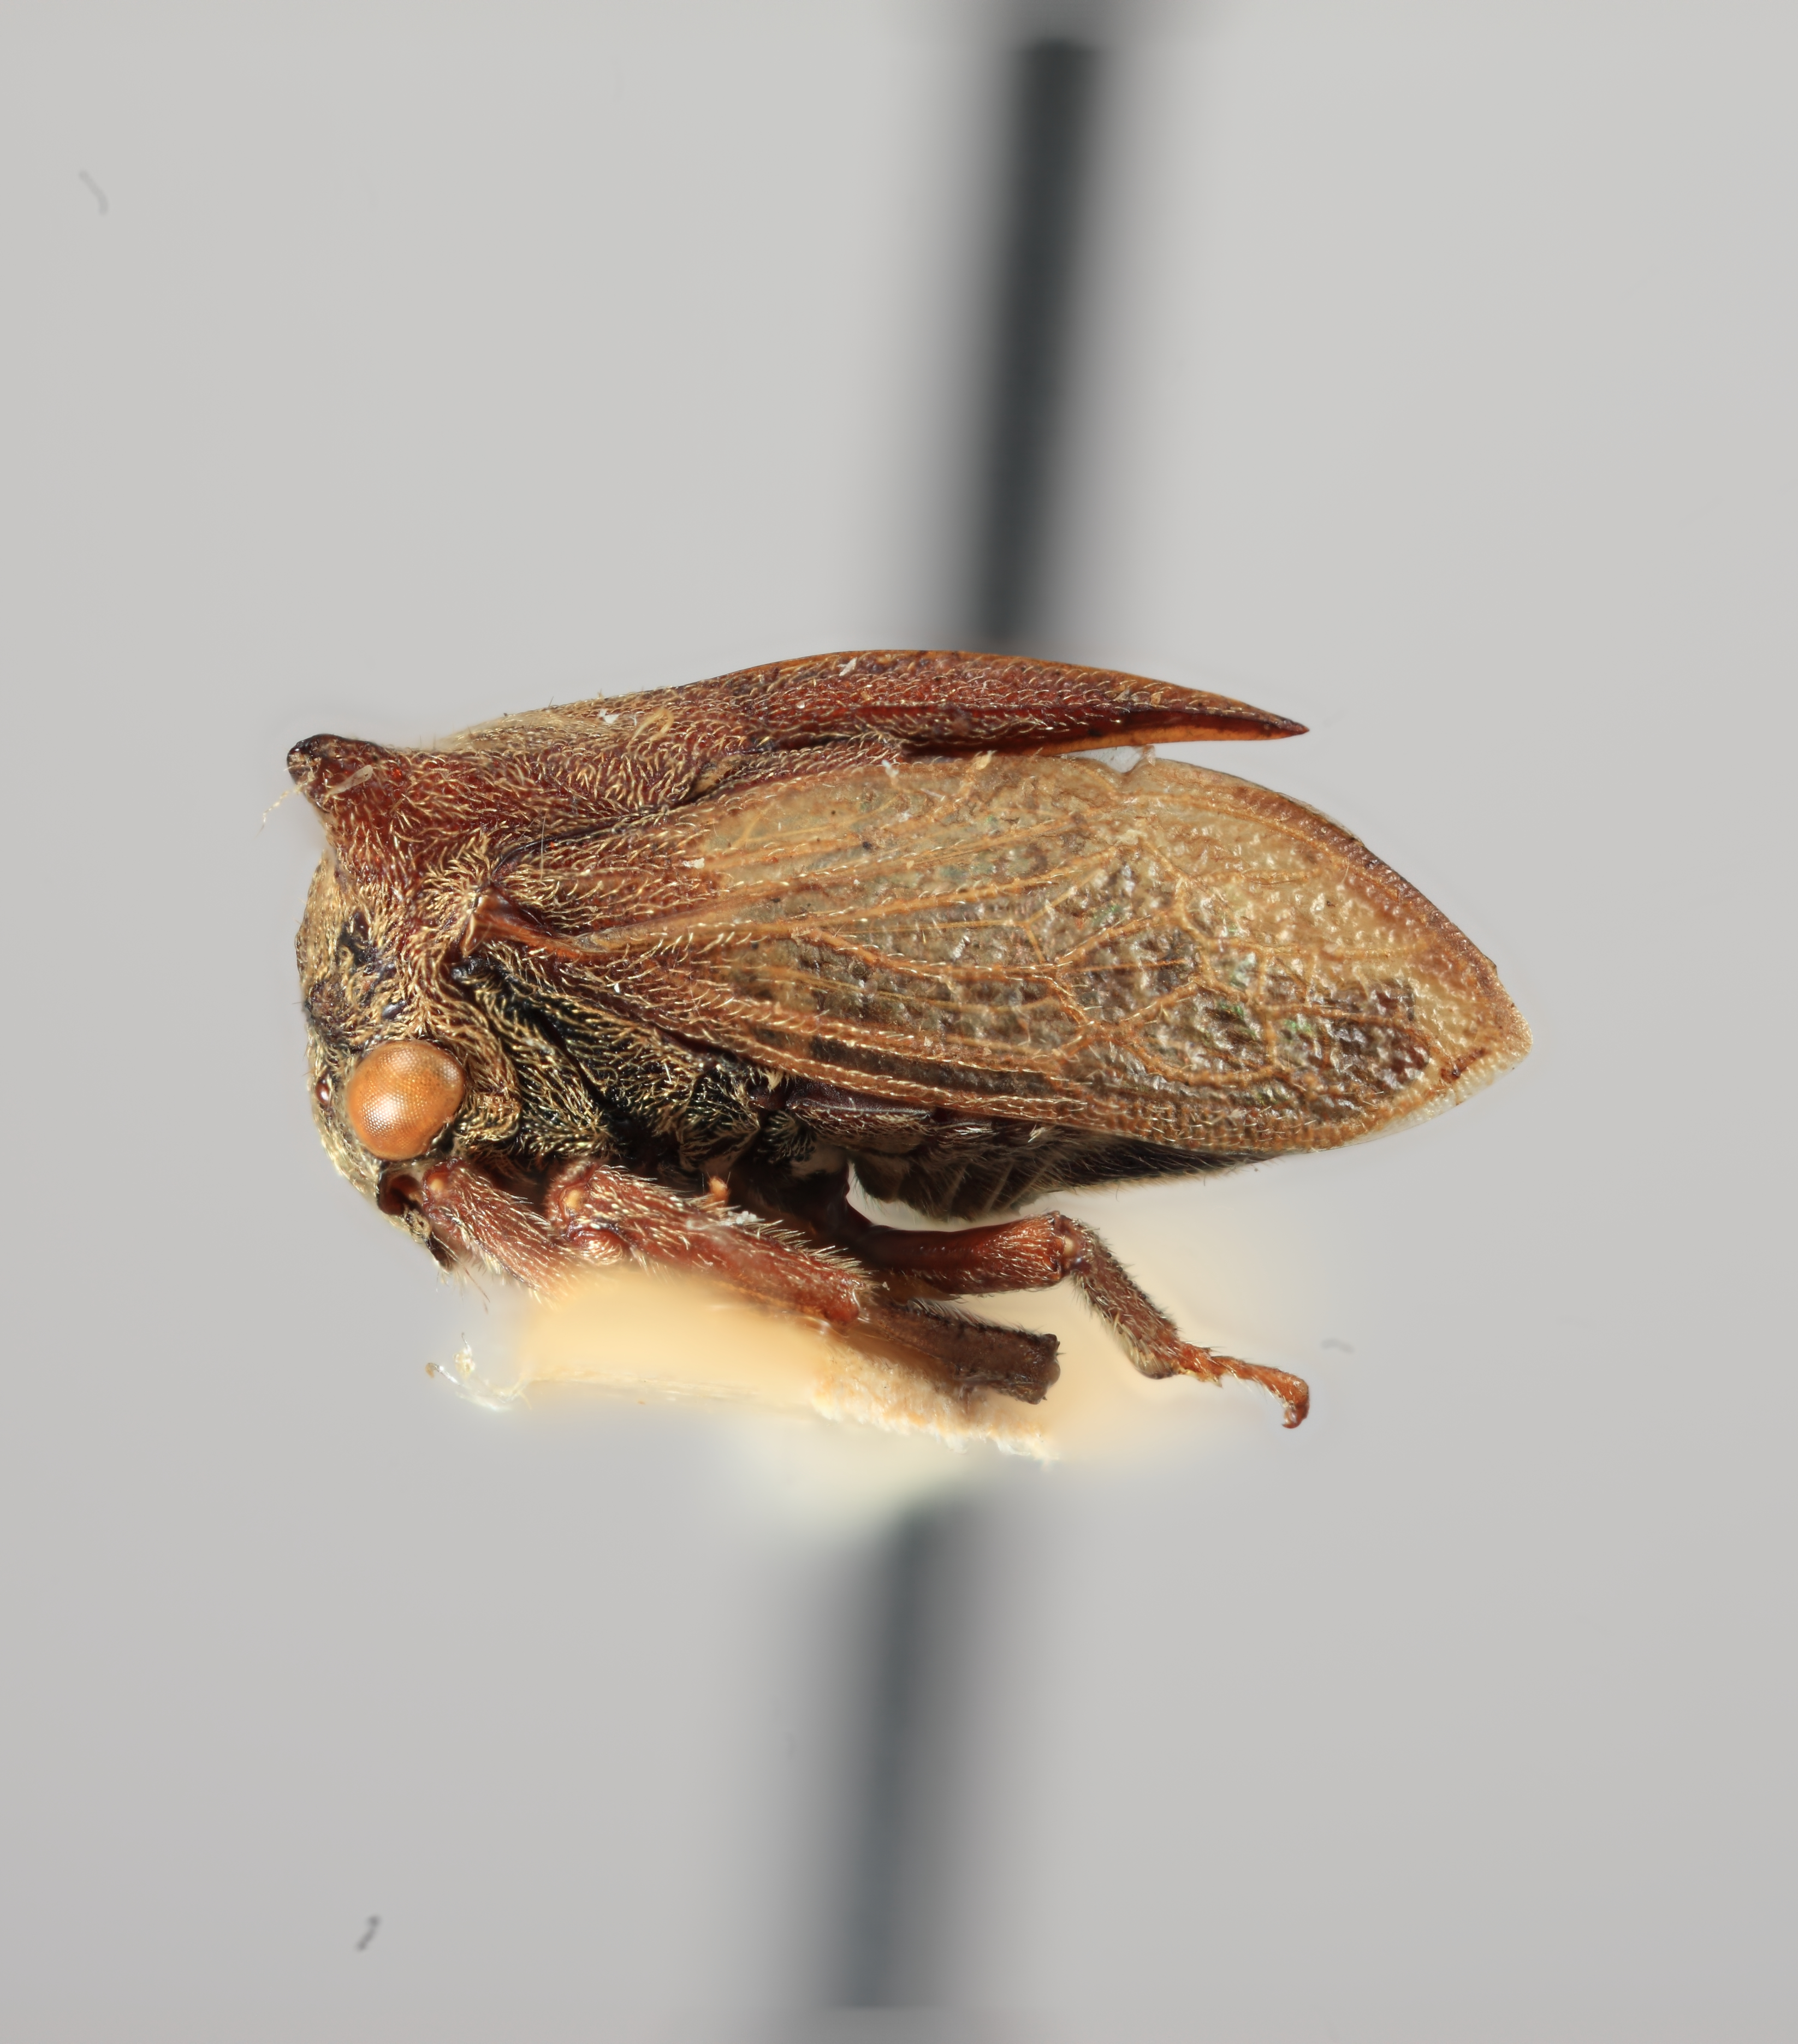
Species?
Tricentrus taurus
